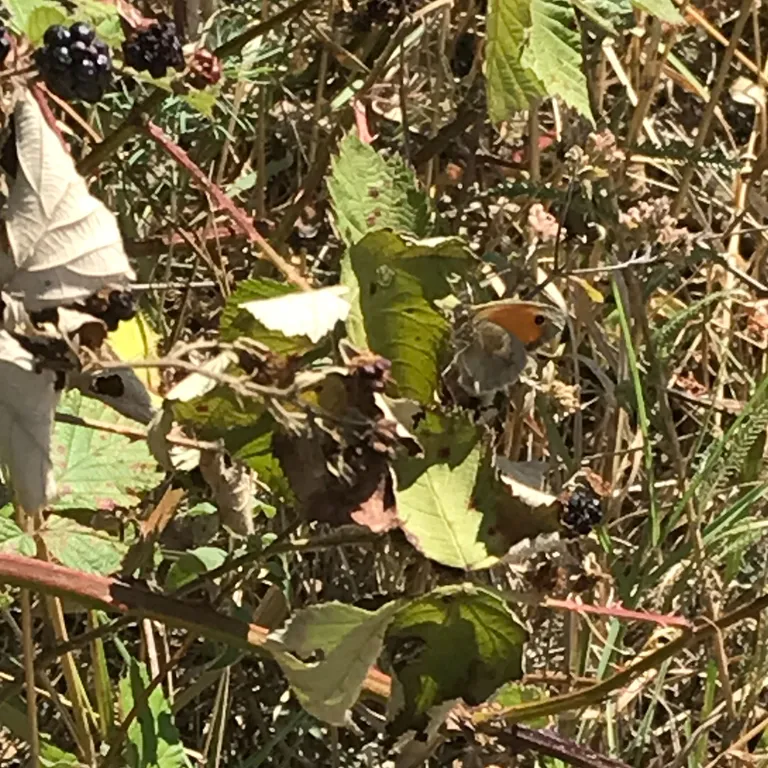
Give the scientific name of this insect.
Coenonympha pamphilus
